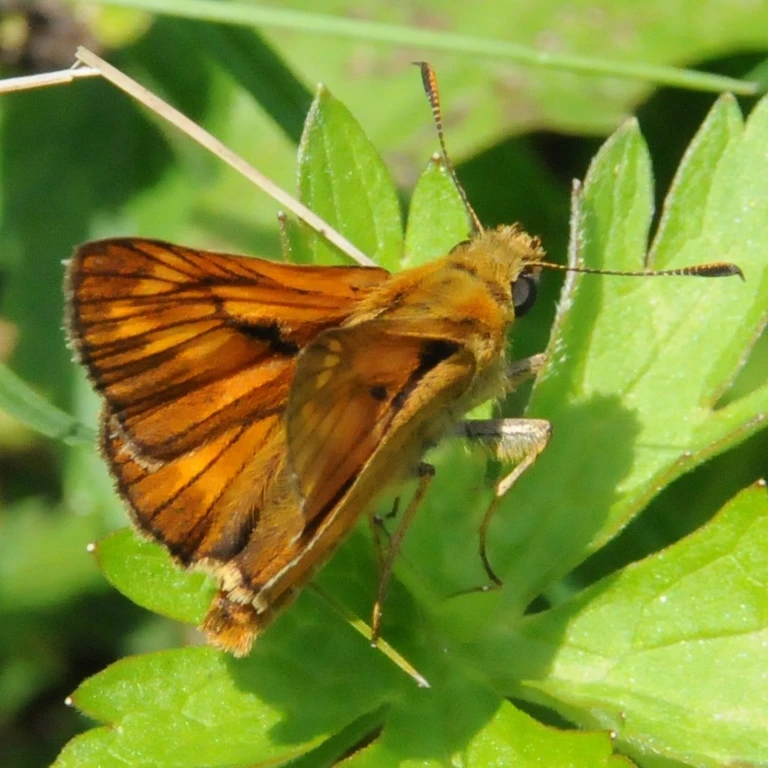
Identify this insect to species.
Ochlodes sylvanus (also Ochlodes venata)
